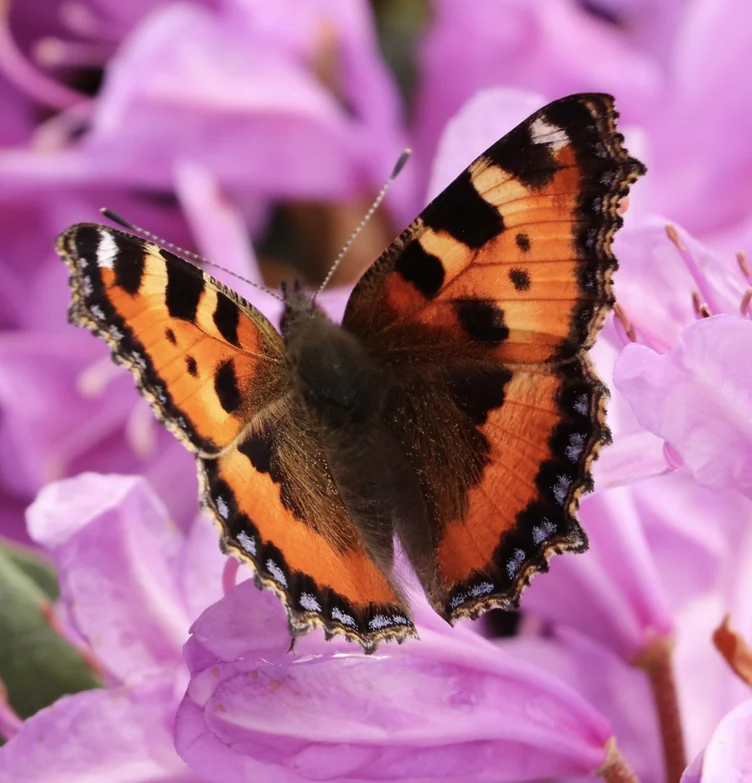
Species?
Aglais urticae
